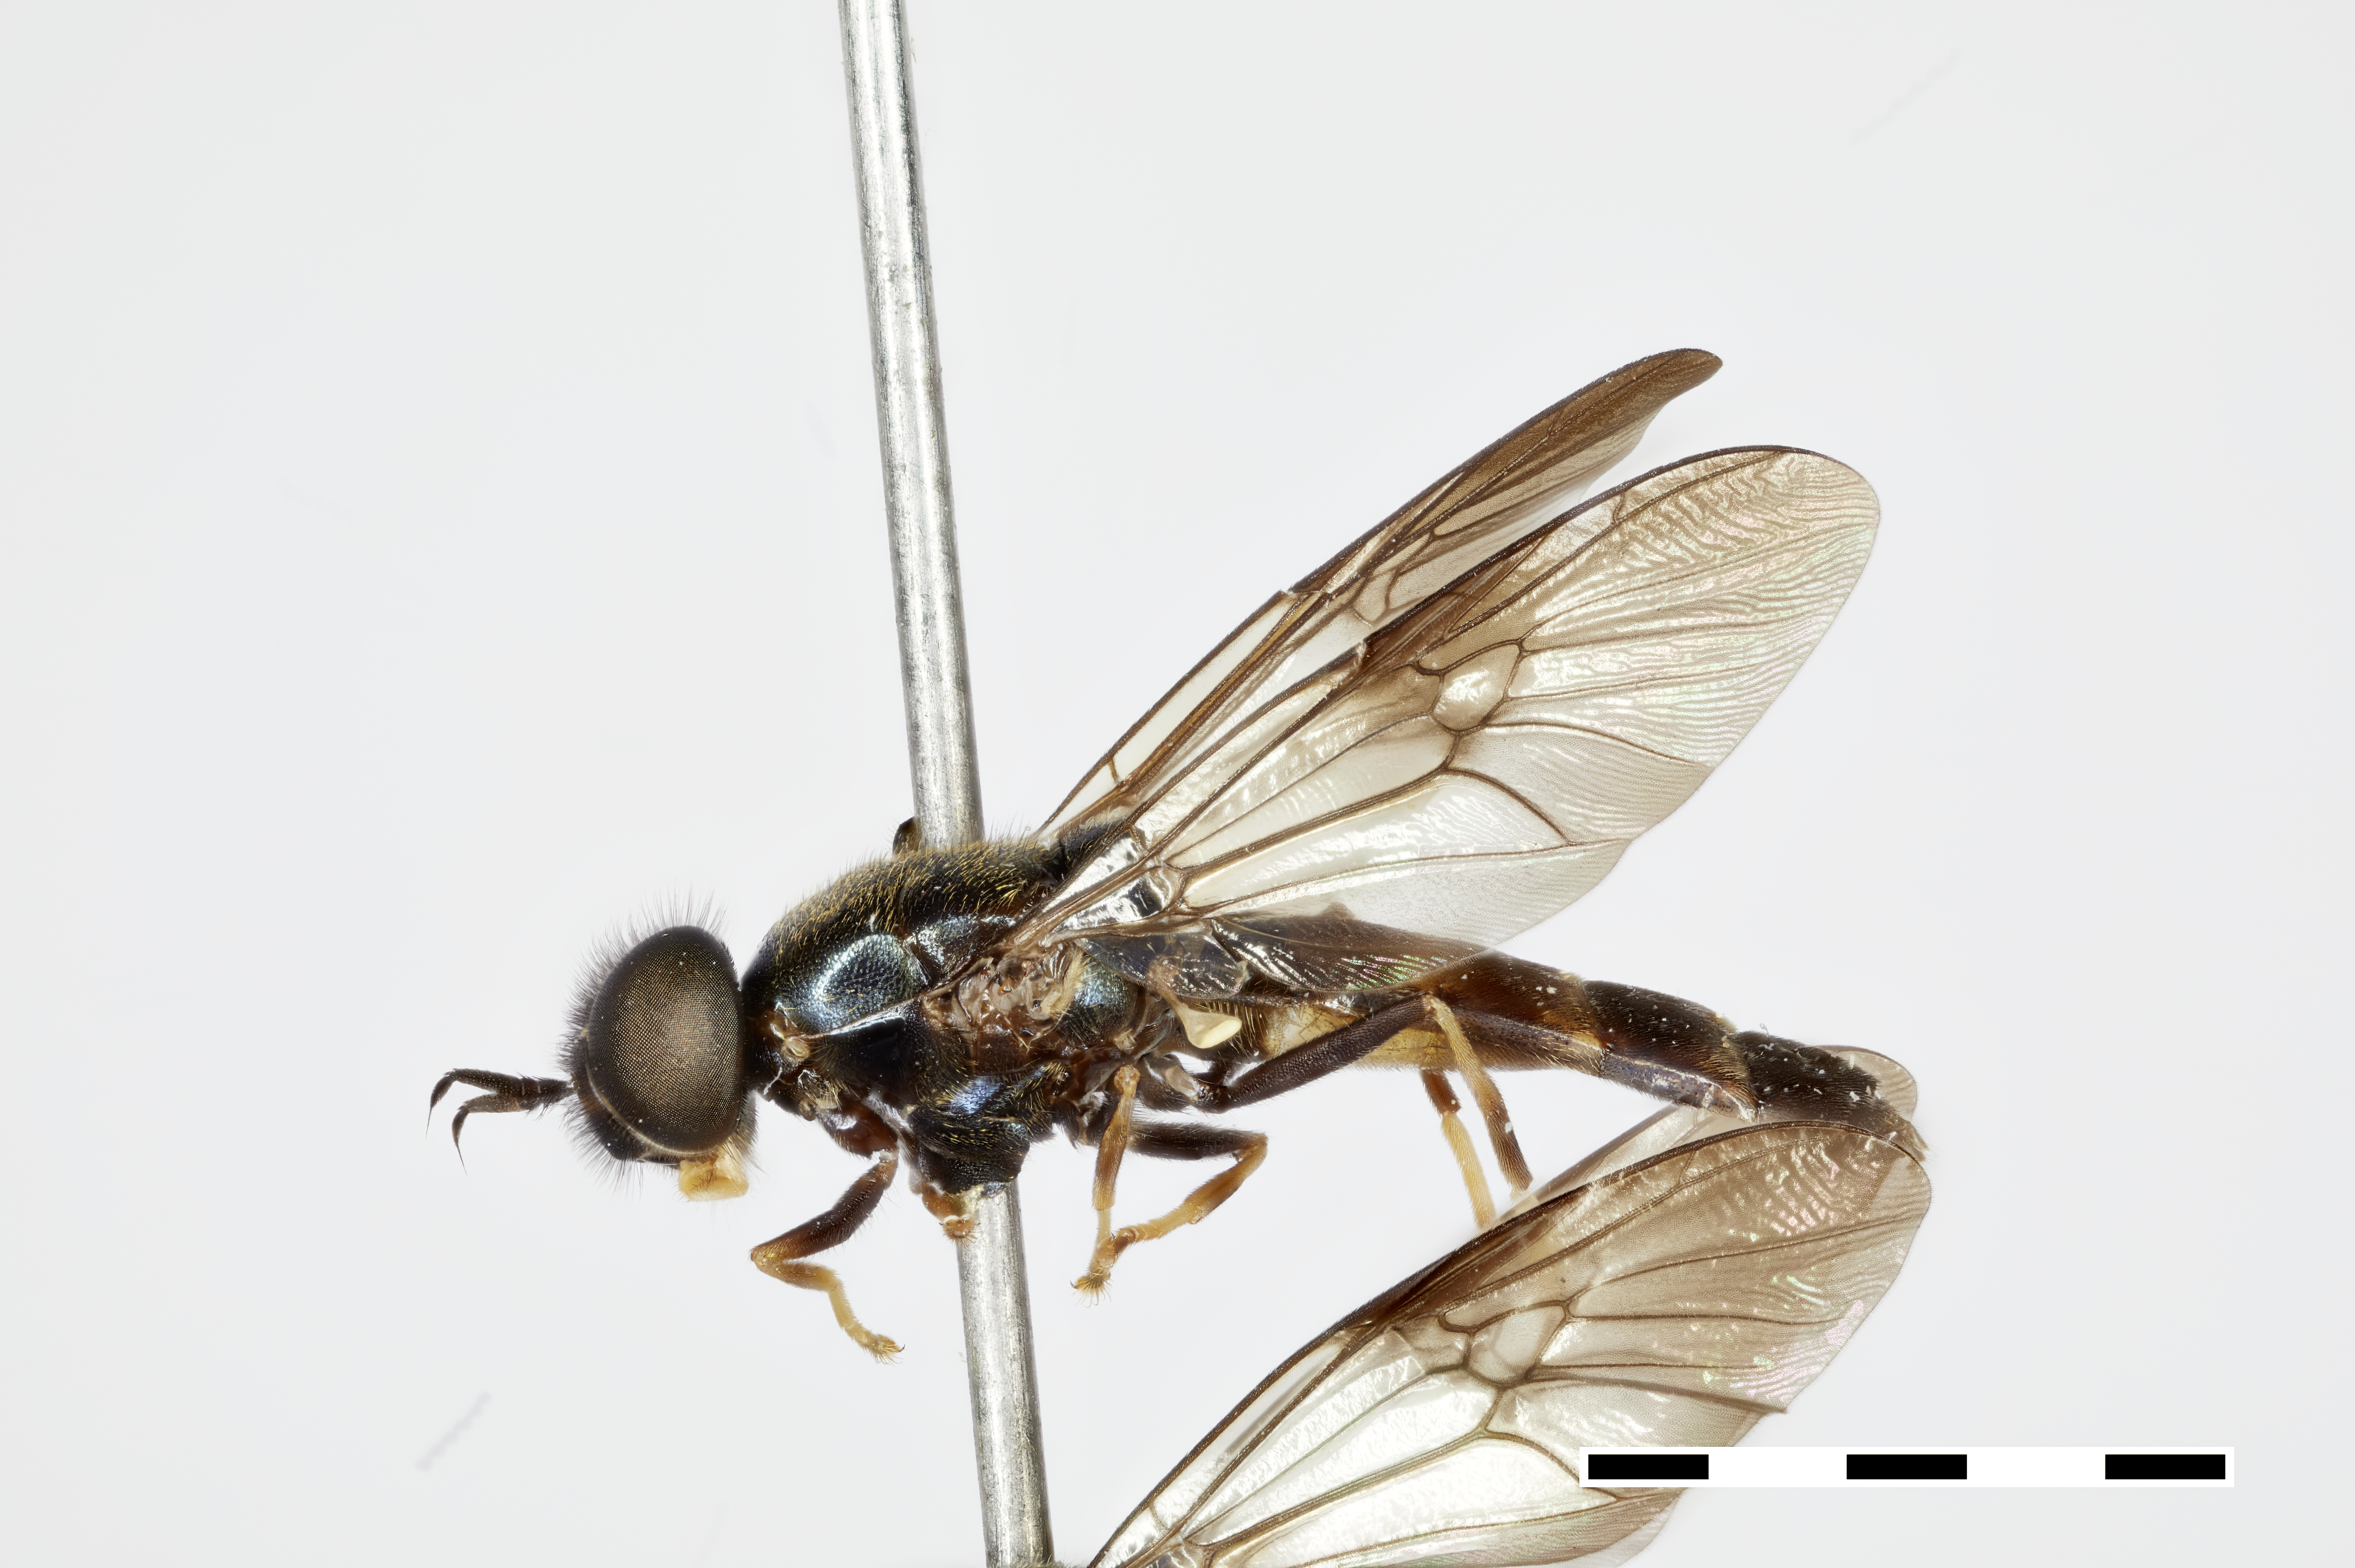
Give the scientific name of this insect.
Pelagomyia illucens
